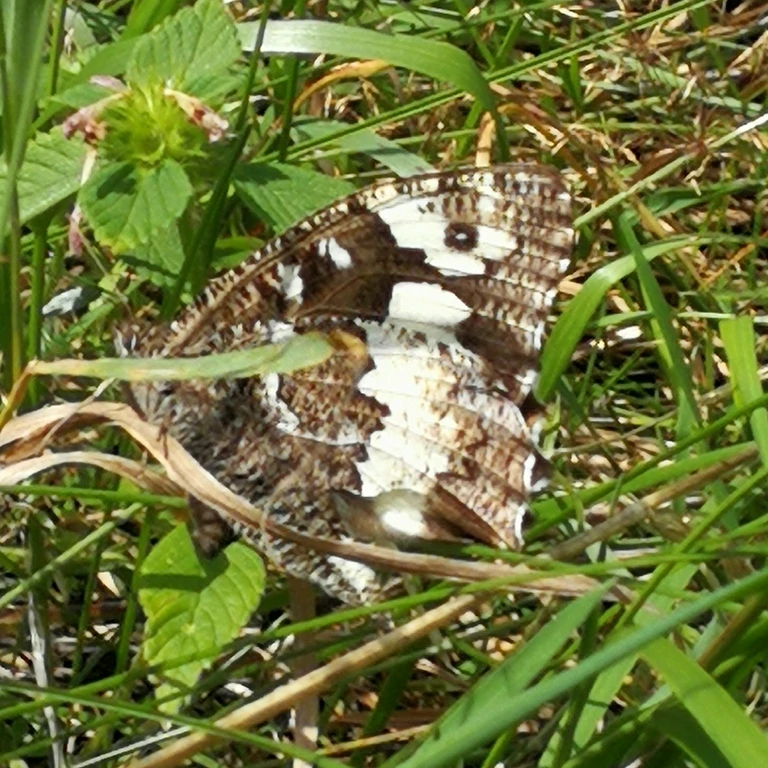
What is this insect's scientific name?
Brintesia circe
